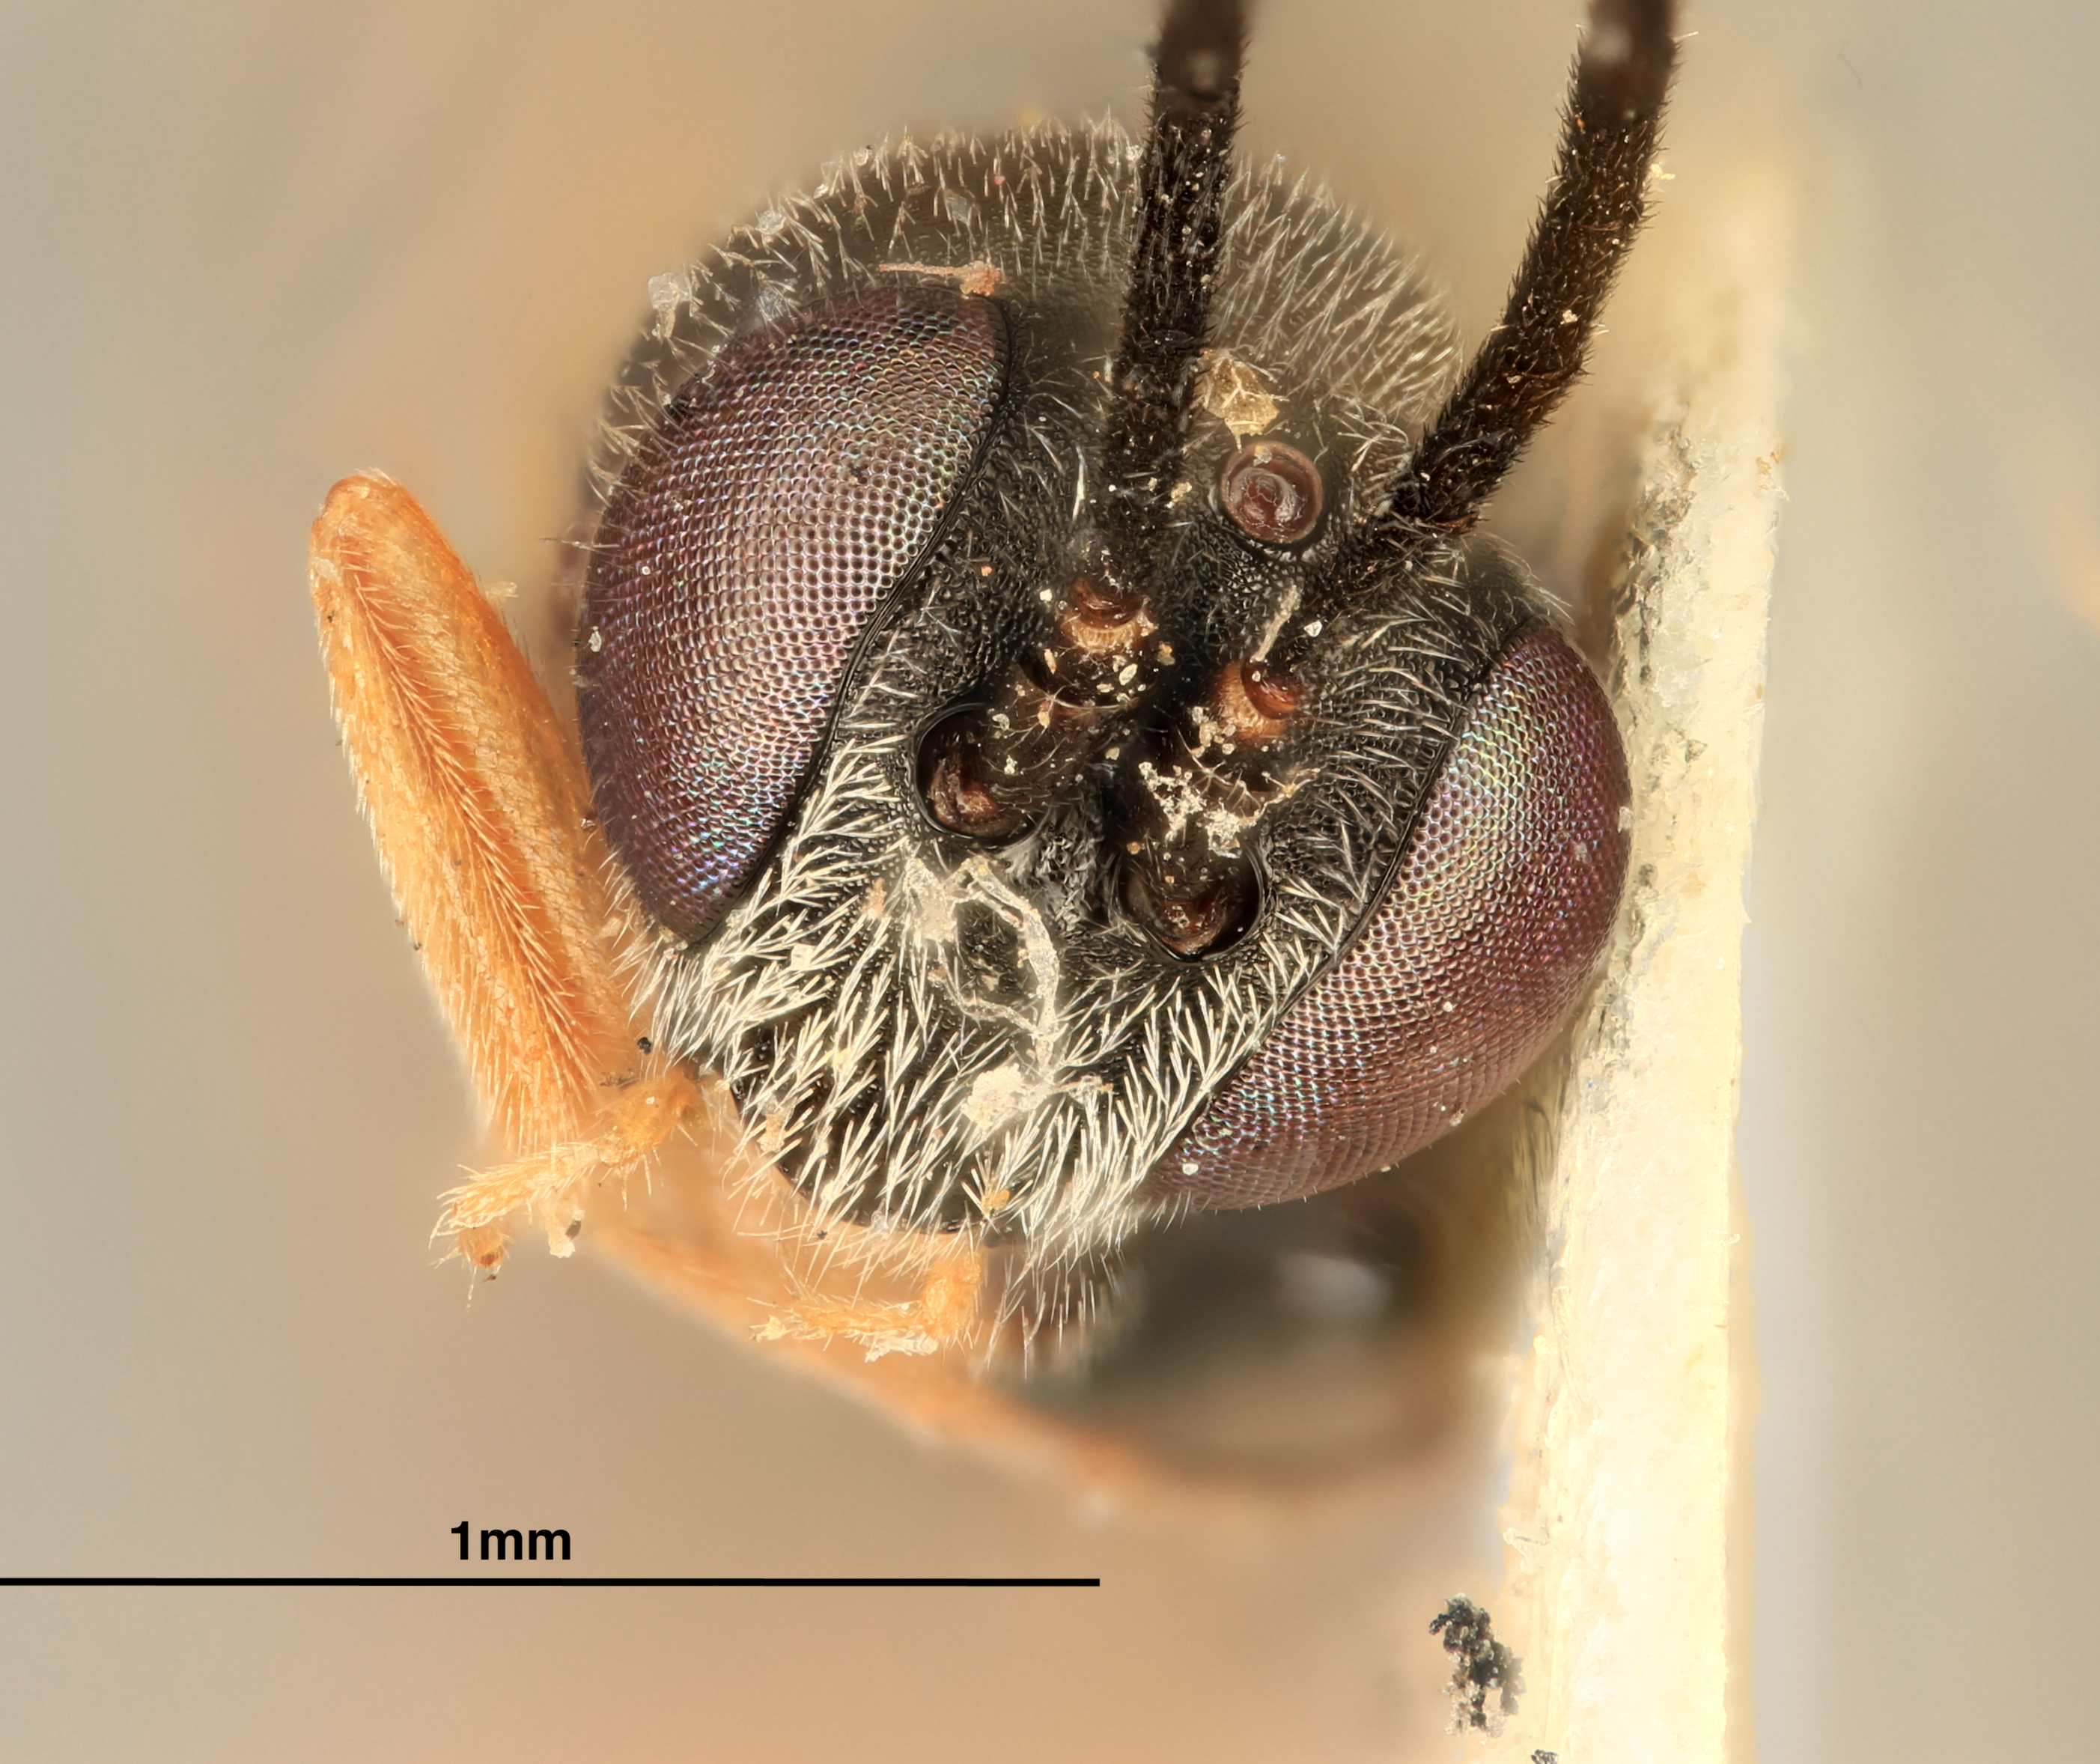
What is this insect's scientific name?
Augitia plutellae
